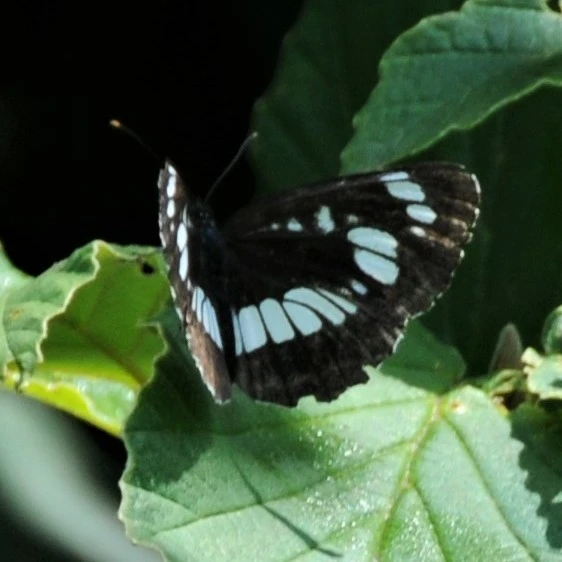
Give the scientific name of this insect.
Neptis rivularis
